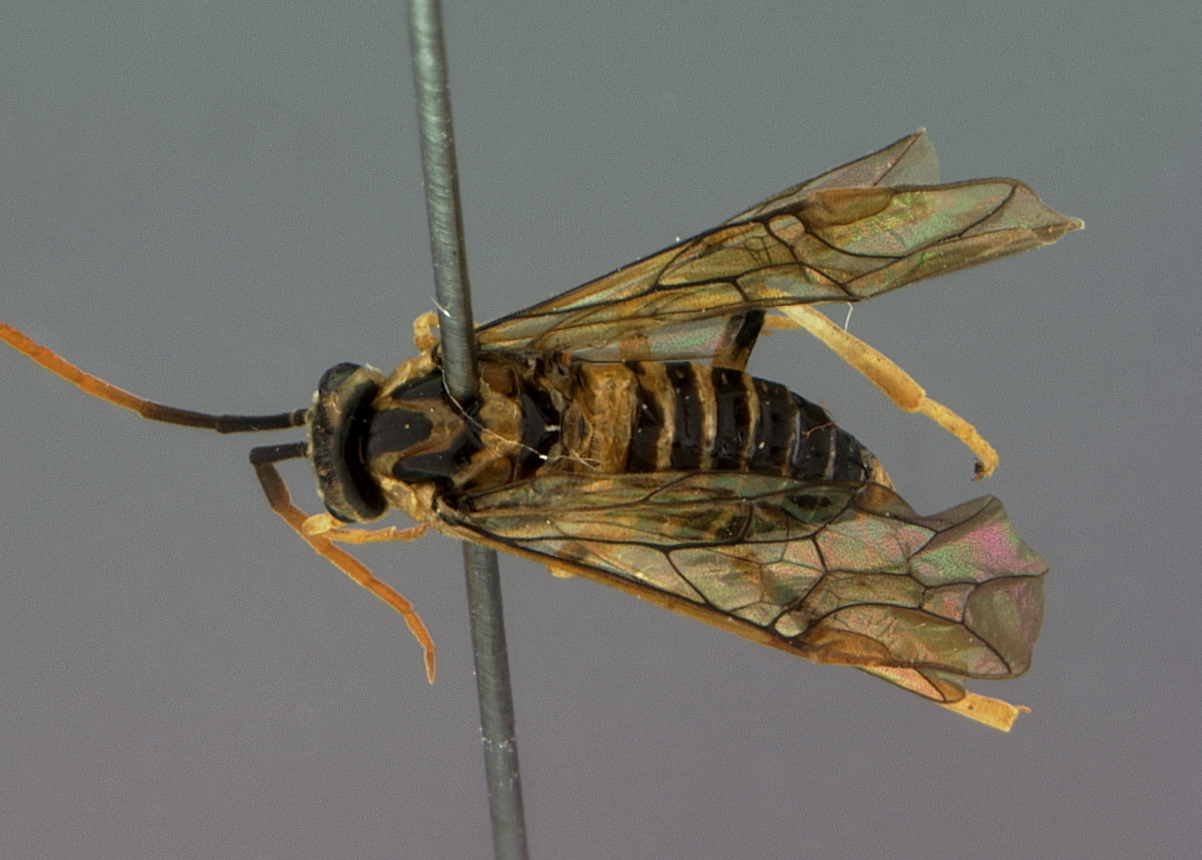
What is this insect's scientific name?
Pristiphora helveola
